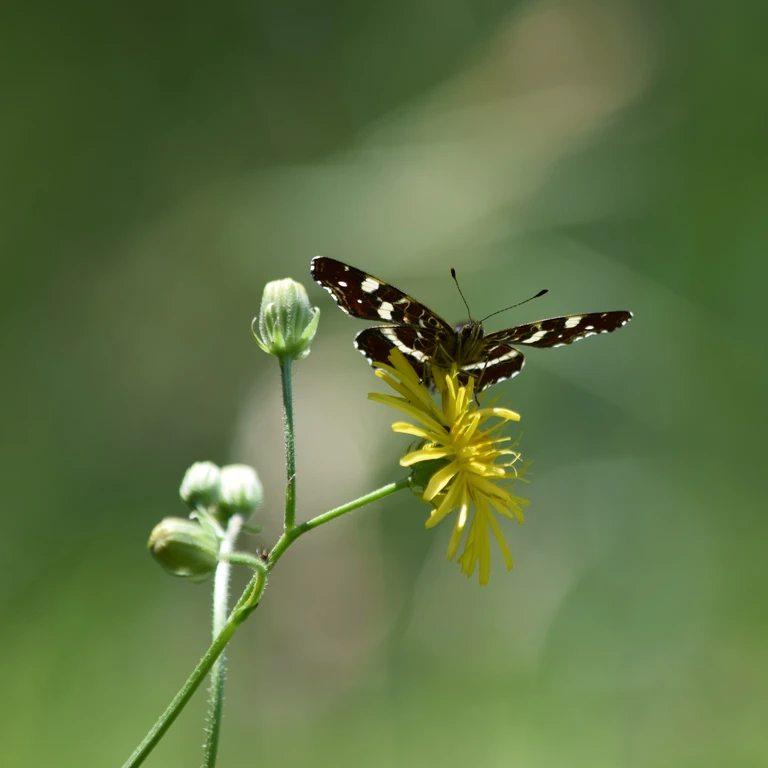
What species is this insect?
Araschnia levana
